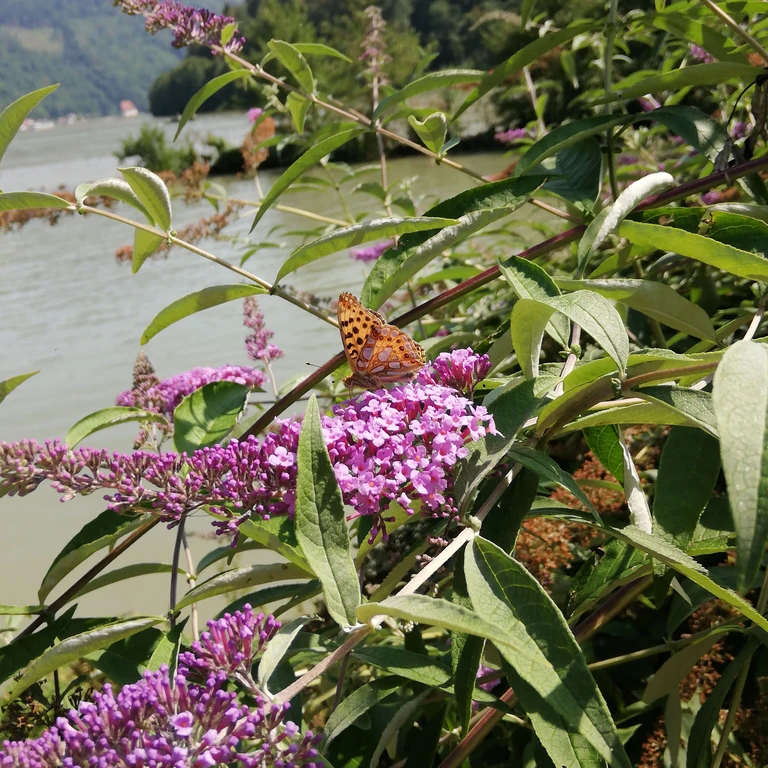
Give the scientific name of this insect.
Issoria lathonia
